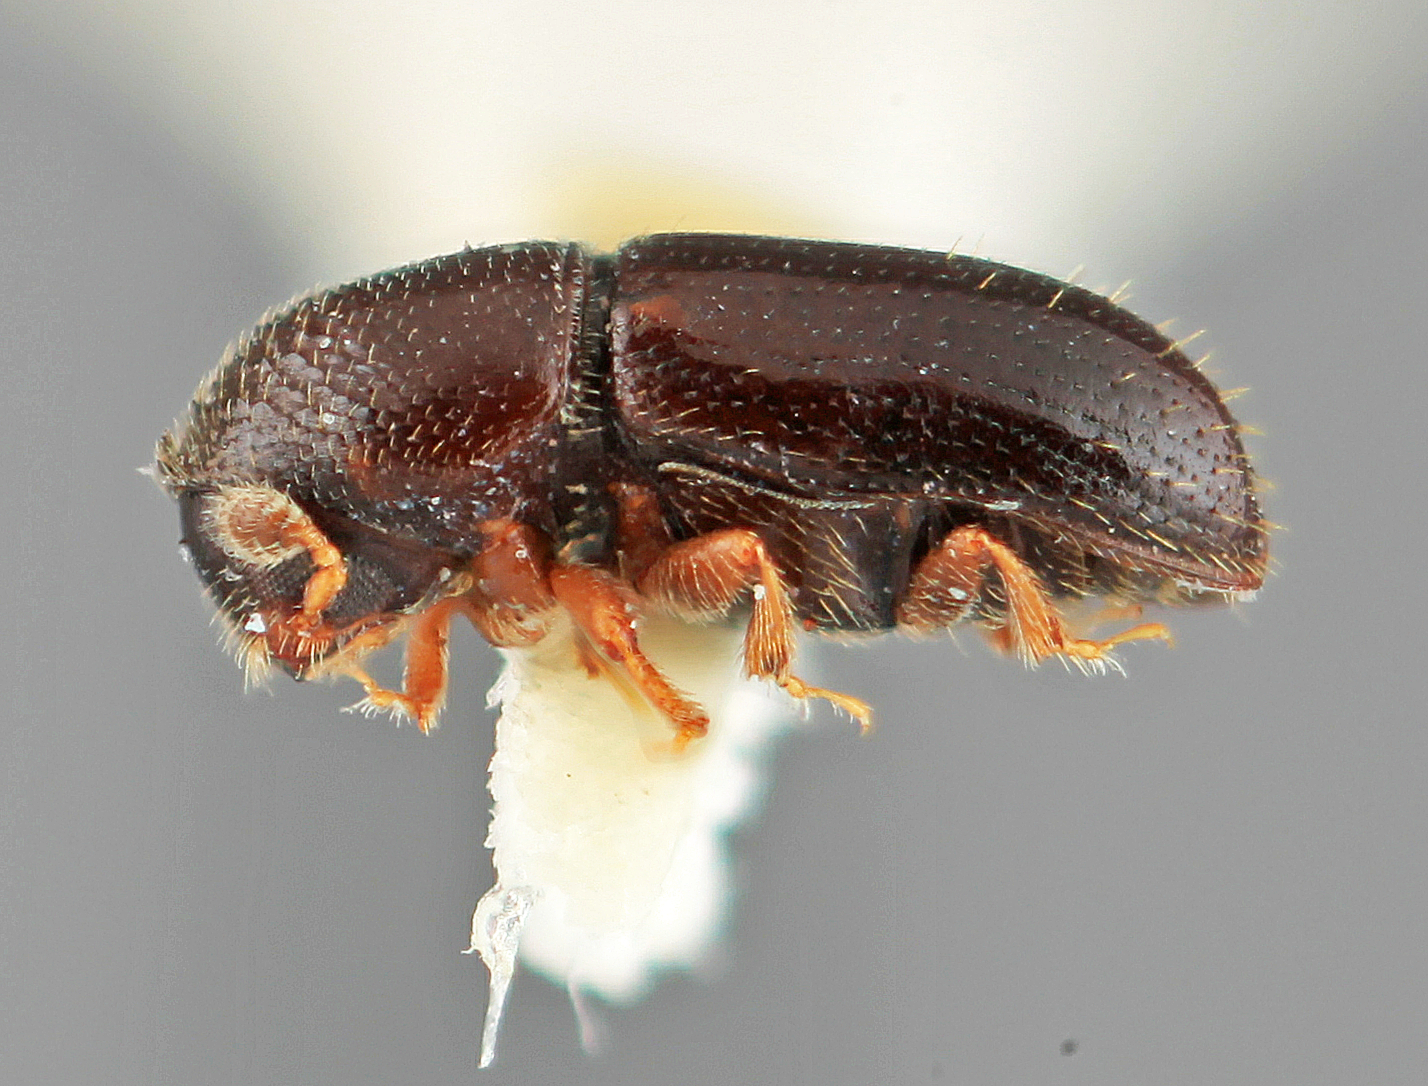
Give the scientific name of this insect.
Pityophthorus dissolutus
